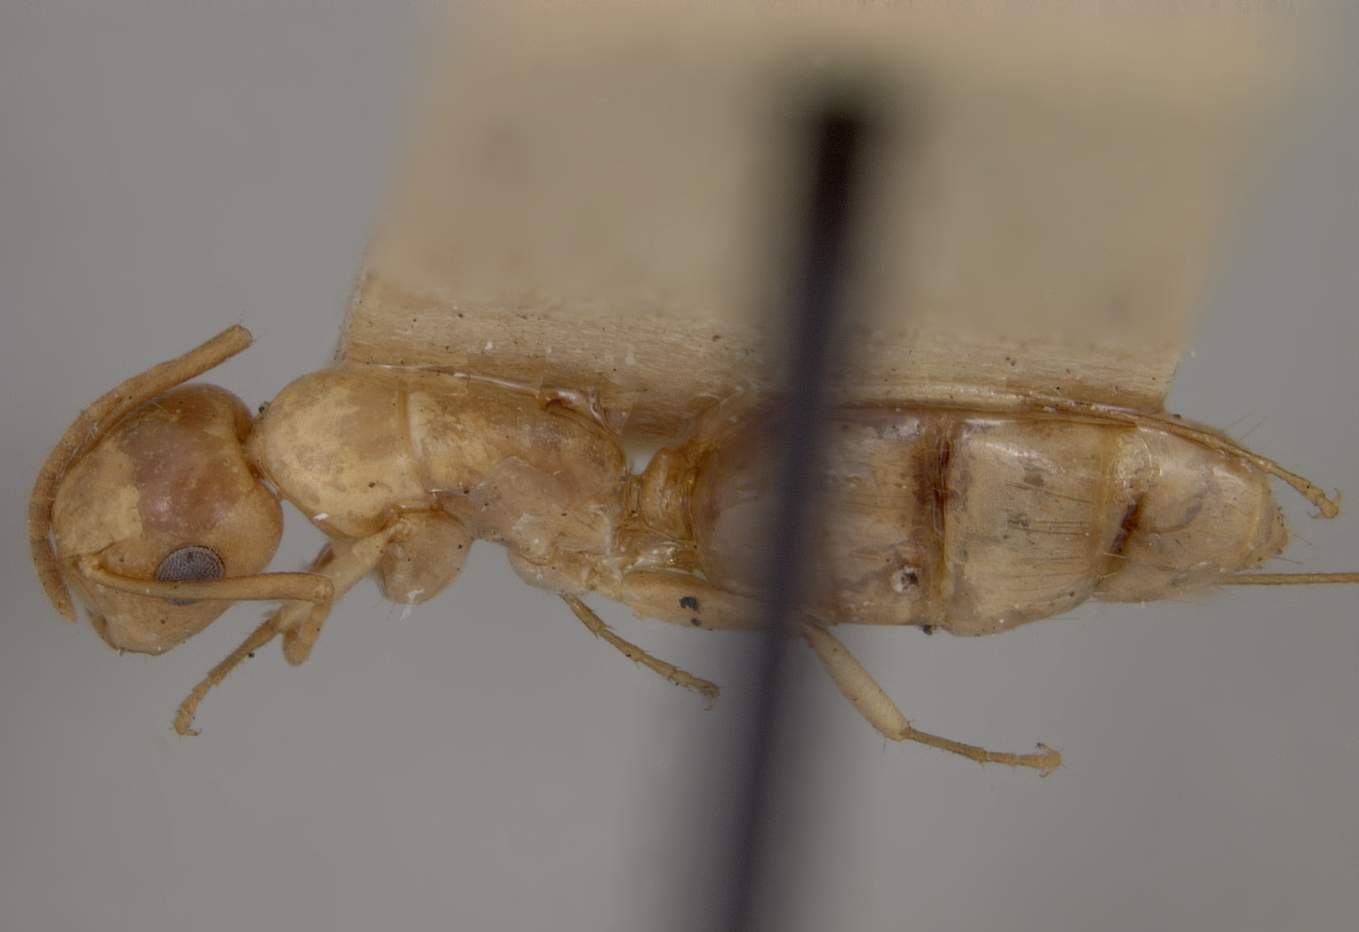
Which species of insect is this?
Camponotus claviscapus
